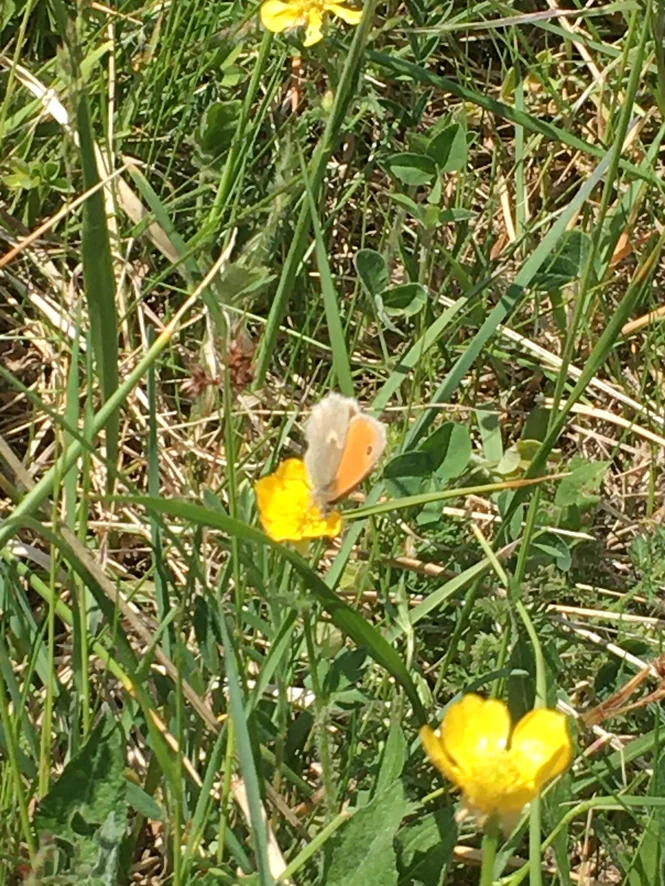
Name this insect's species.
Coenonympha pamphilus
